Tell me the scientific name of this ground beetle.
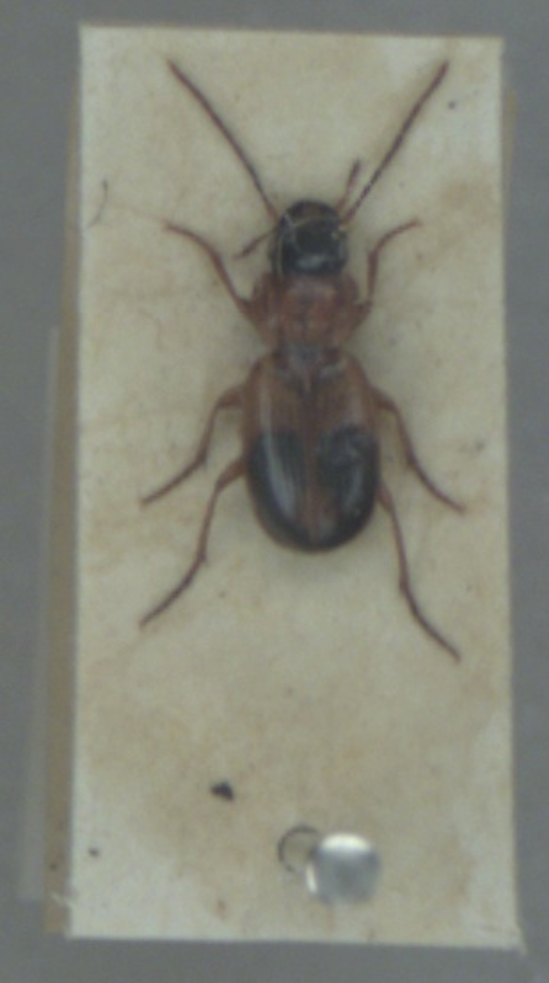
Badister bullatus
